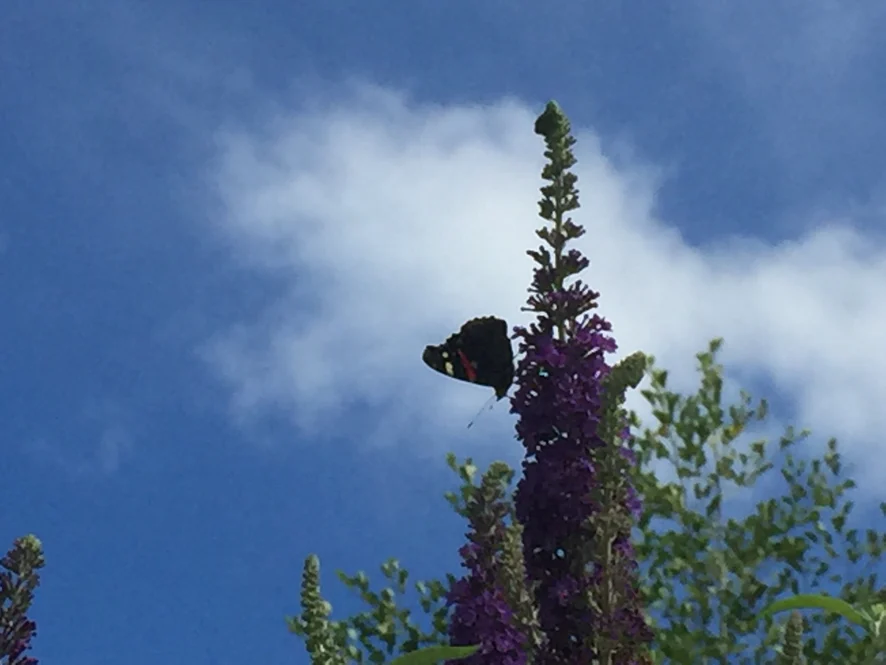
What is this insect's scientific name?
Vanessa atalanta
